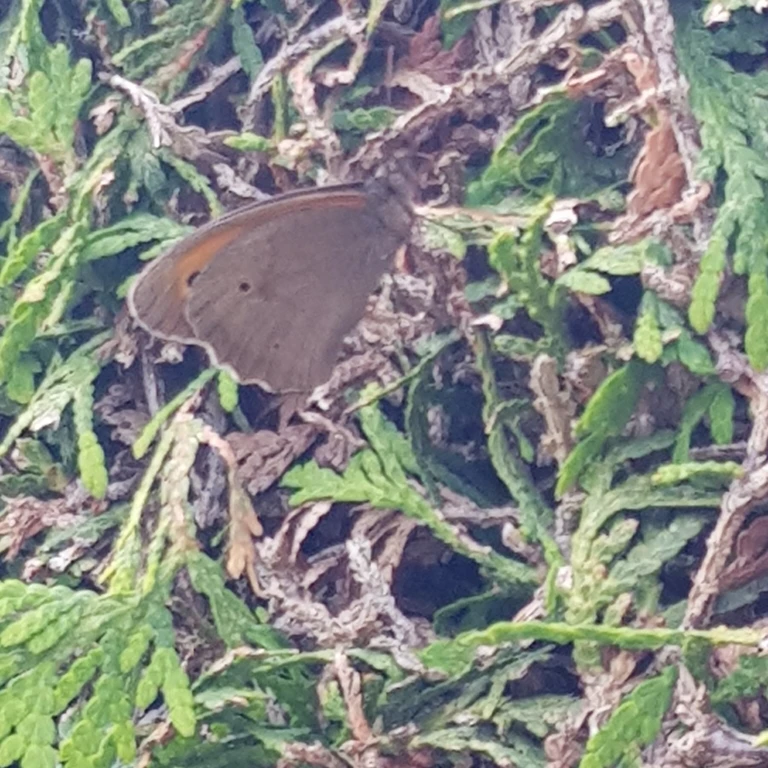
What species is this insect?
Maniola jurtina
